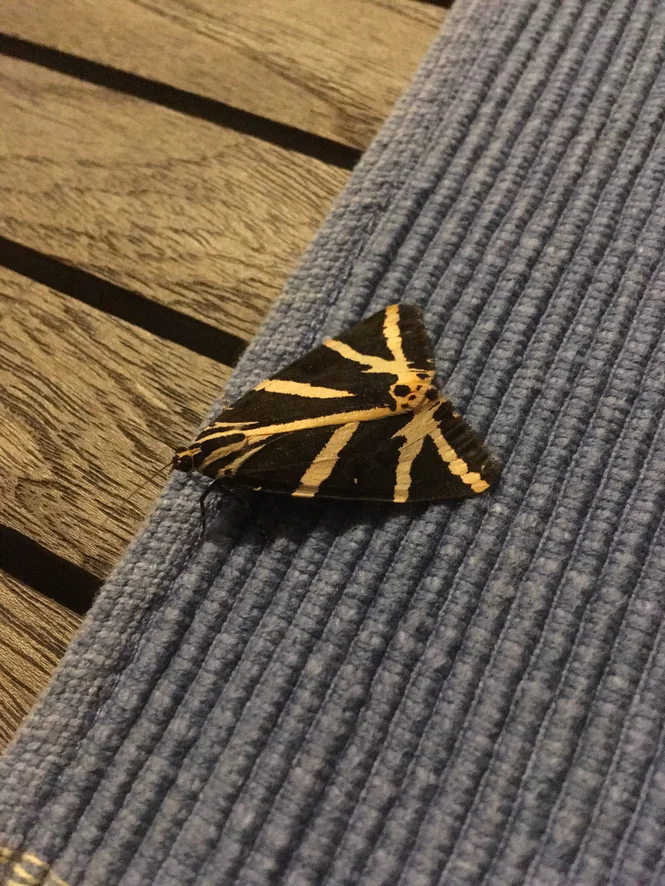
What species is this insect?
Euplagia quadripunctaria
